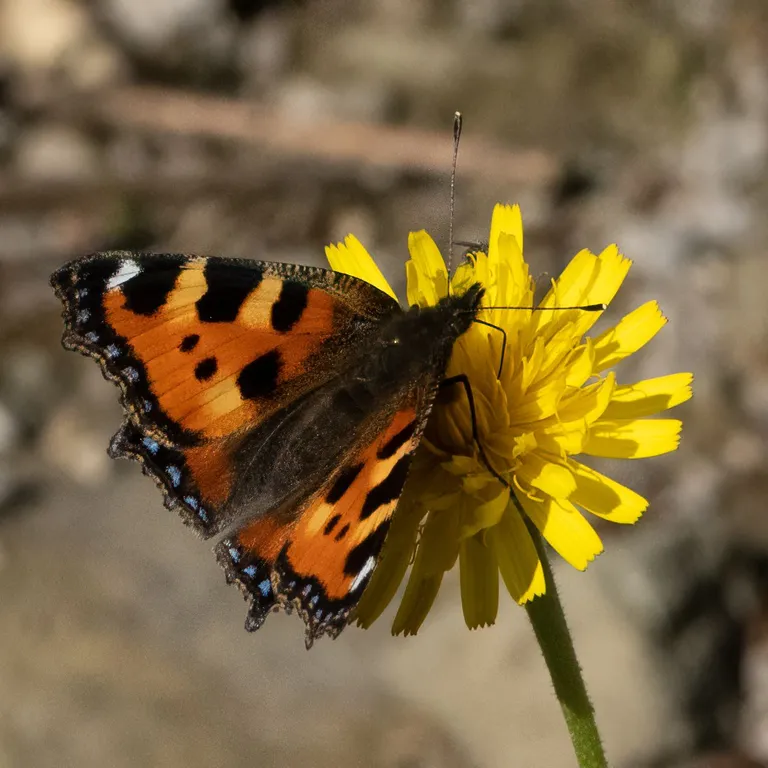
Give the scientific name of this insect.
Aglais urticae
